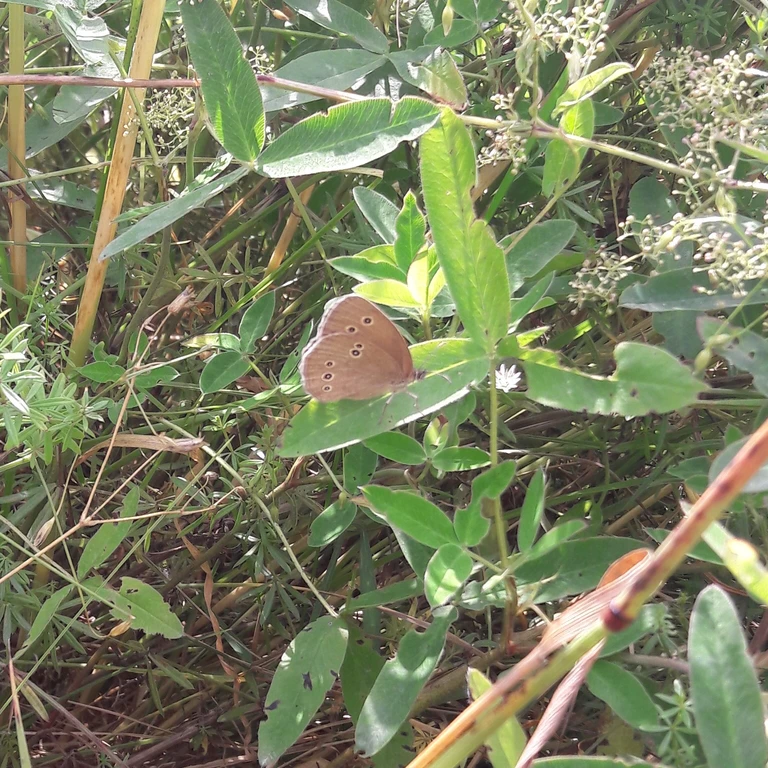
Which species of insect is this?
Aphantopus hyperantus
